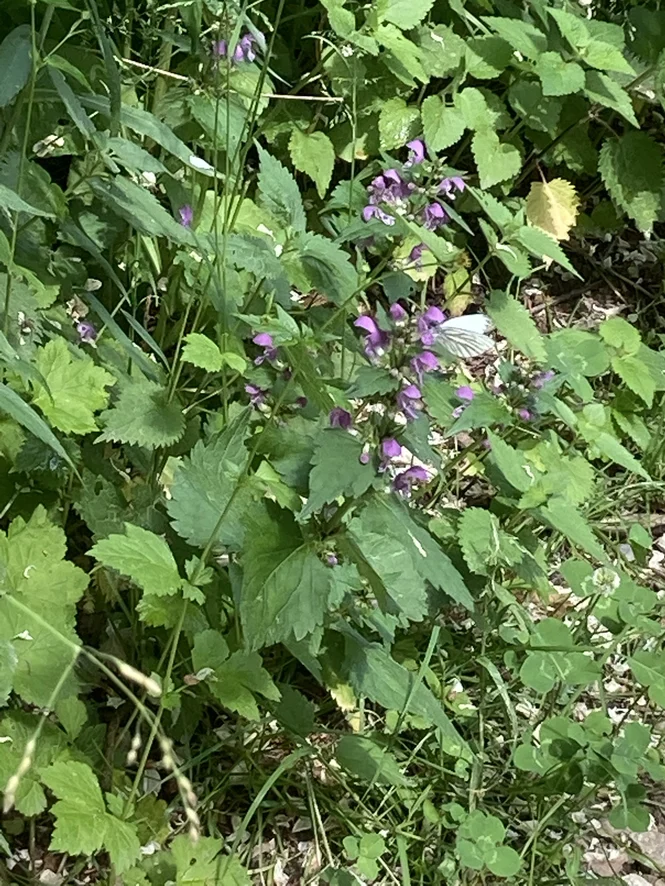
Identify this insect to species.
Pieris napi
